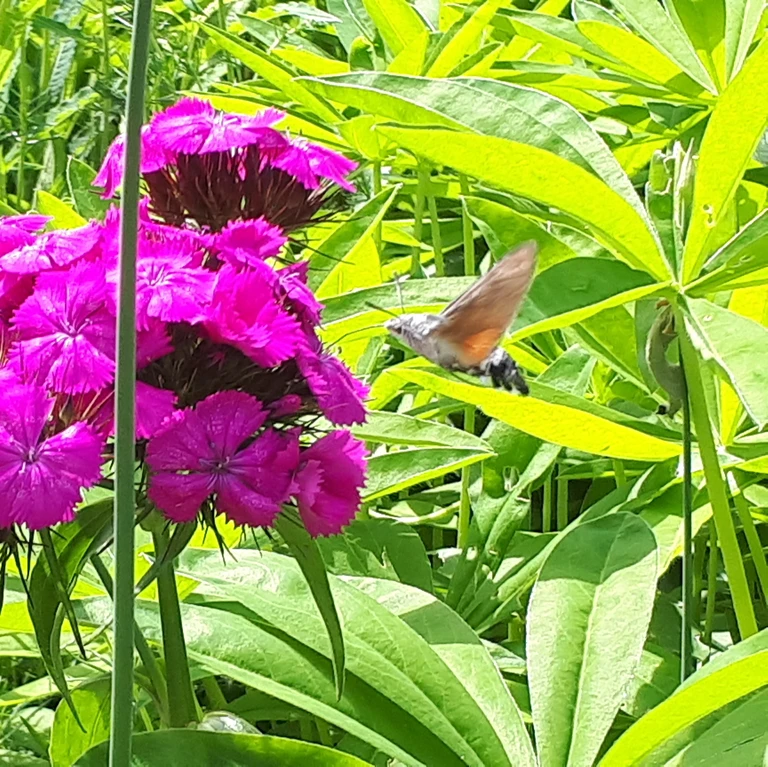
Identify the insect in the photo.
Macroglossum stellatarum
